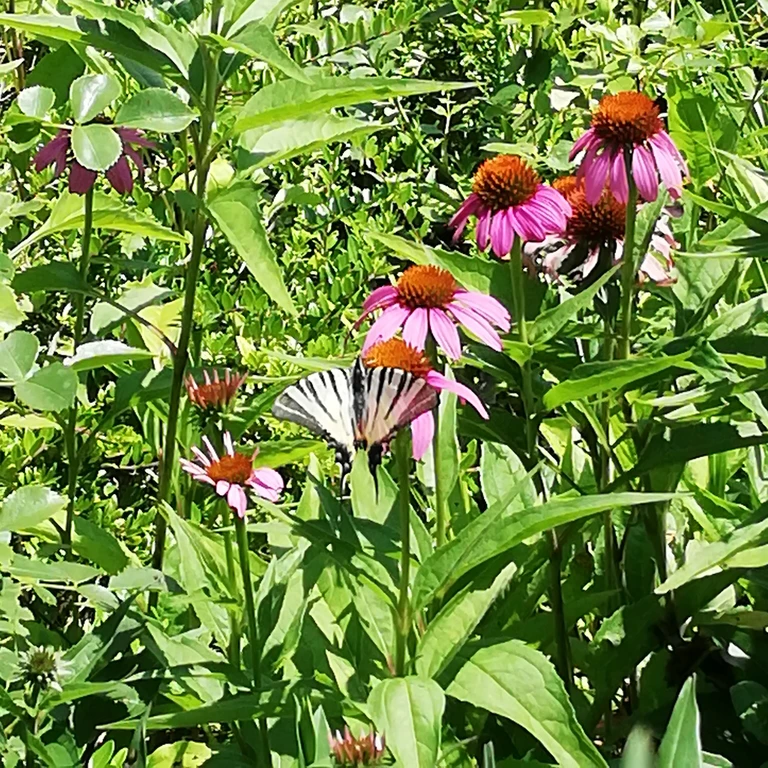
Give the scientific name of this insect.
Iphiclides podalirius
